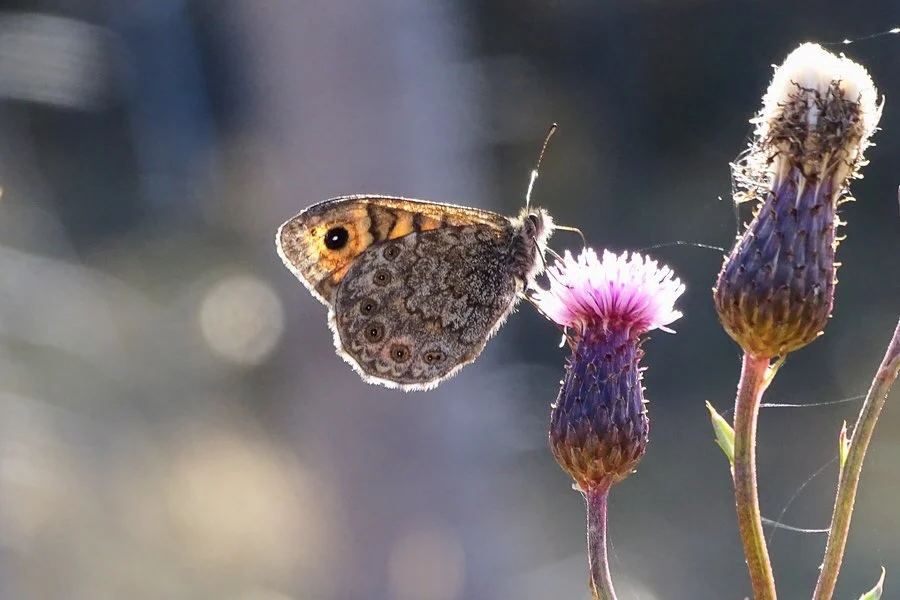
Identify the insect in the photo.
Lasiommata megera (also Pararge megera)
